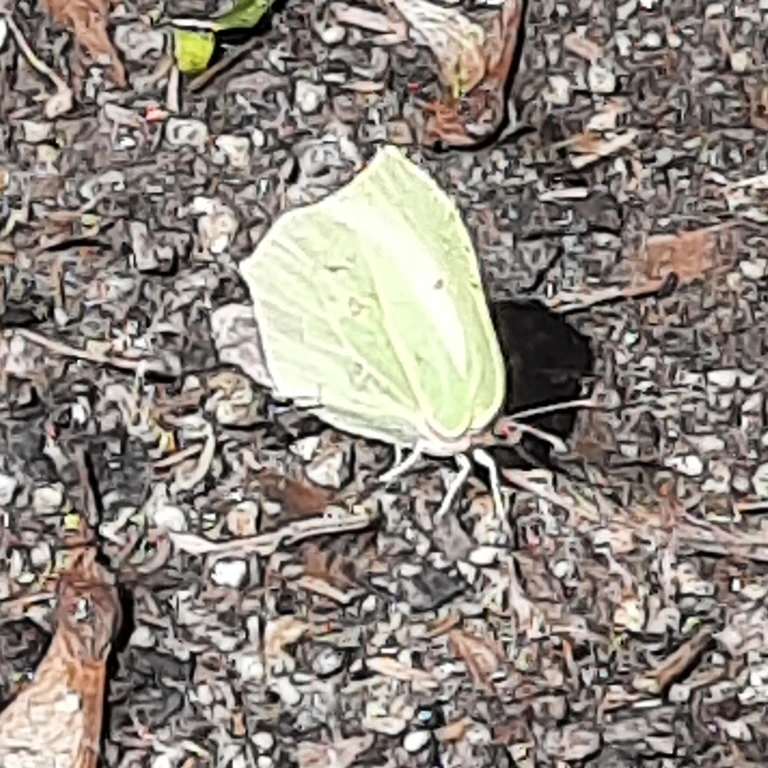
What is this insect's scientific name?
Gonepteryx rhamni
